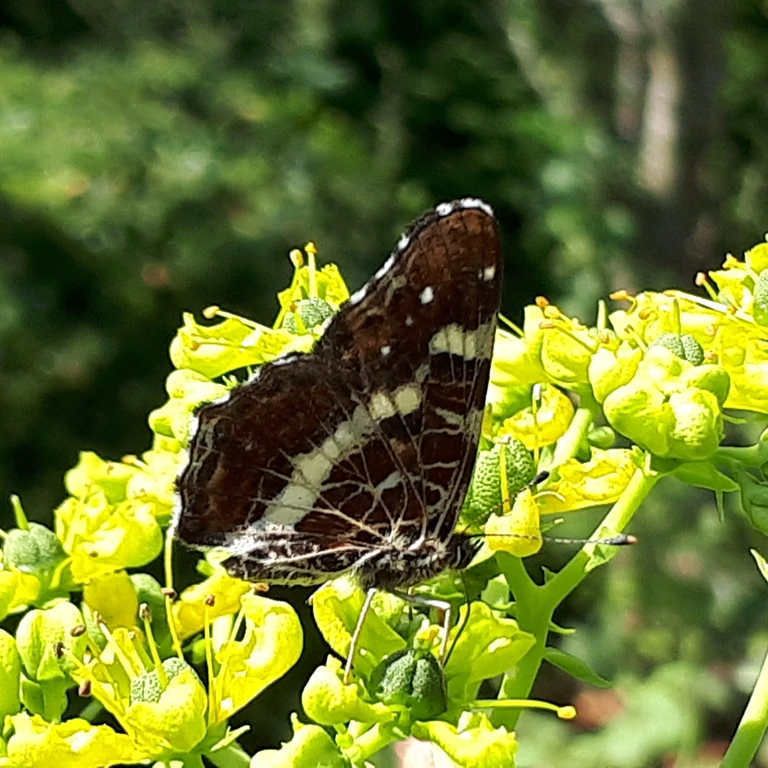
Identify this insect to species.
Araschnia levana
